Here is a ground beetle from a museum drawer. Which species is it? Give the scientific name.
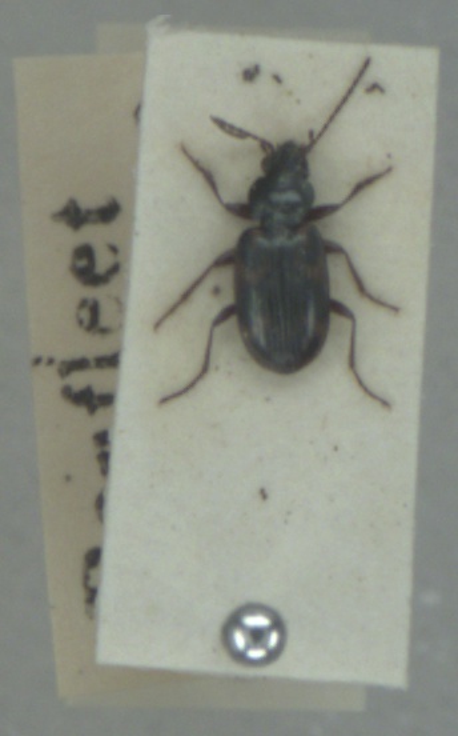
Bembidion varium
